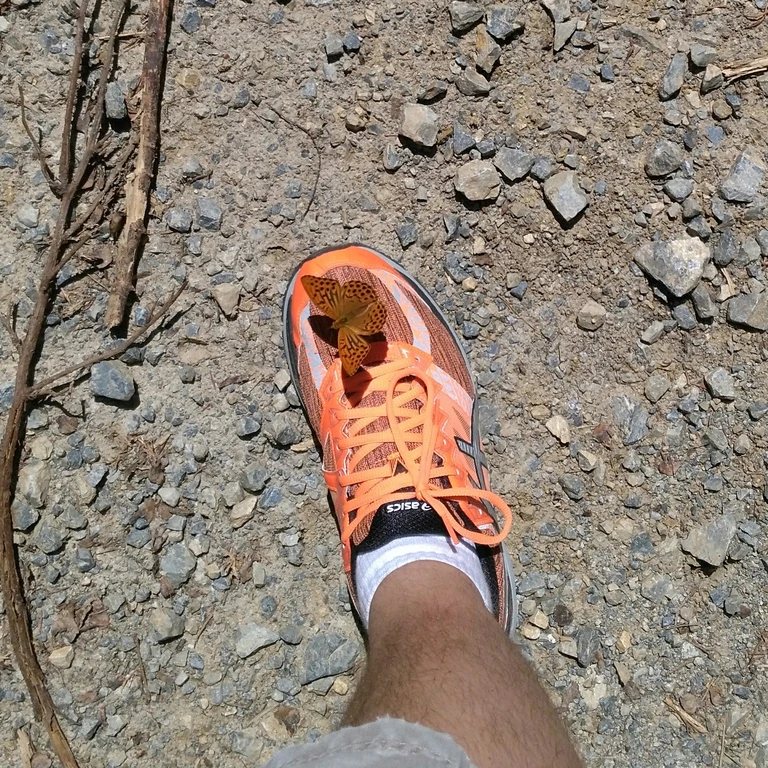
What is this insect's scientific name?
Argynnis paphia
